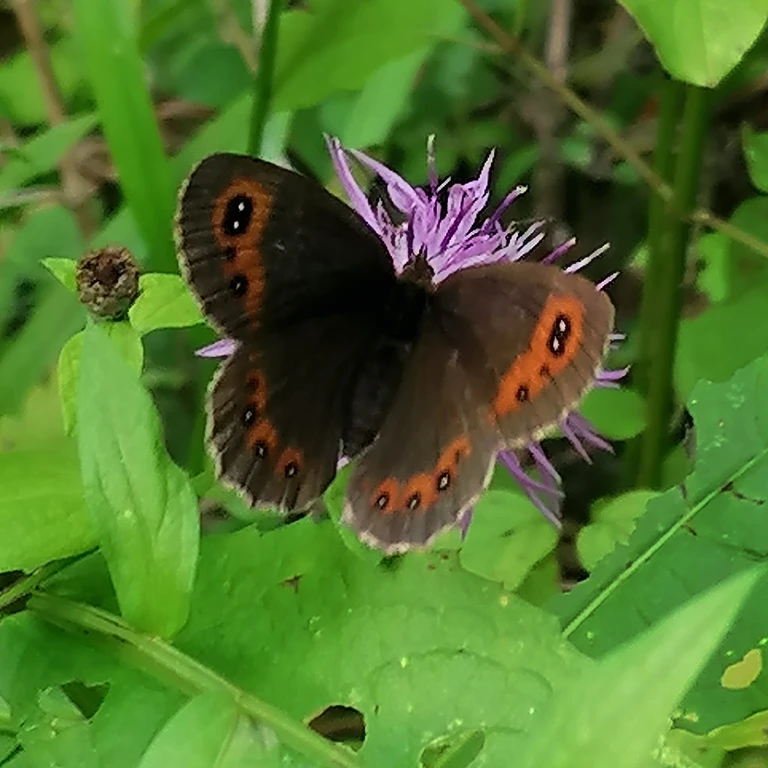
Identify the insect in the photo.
Erebia aethiops
